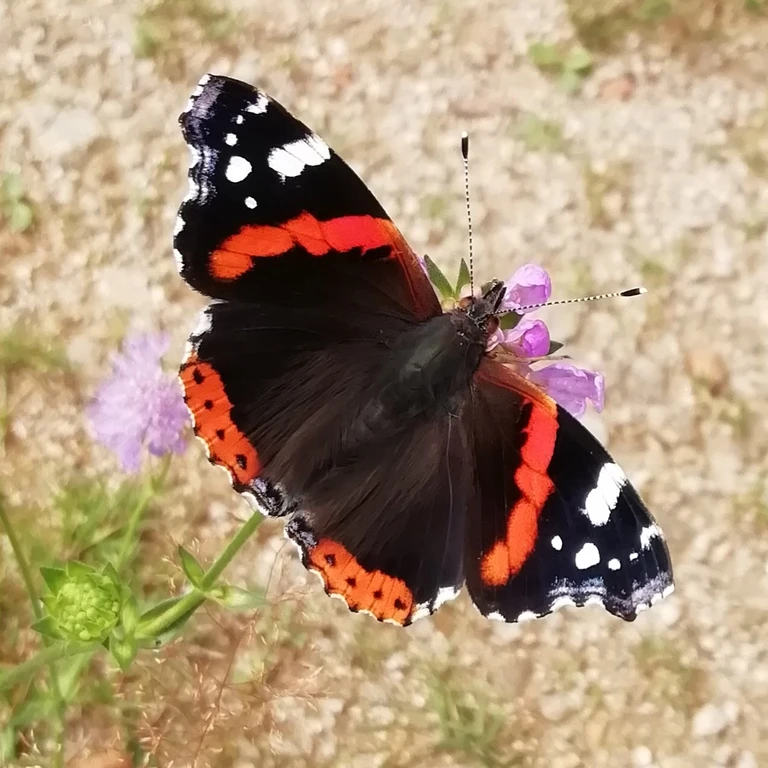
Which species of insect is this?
Vanessa atalanta
